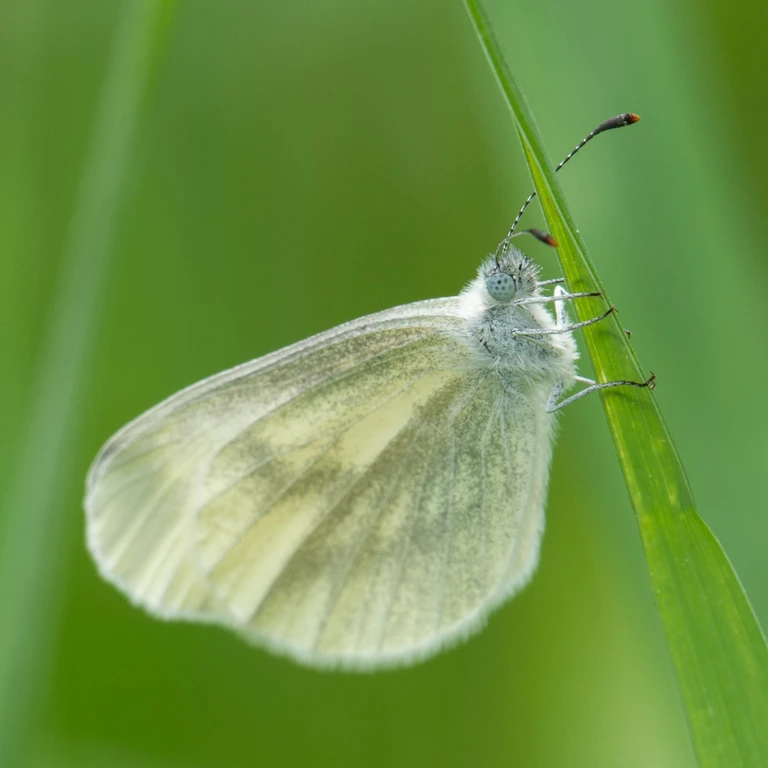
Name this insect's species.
Leptidea sinapis/juvernica
